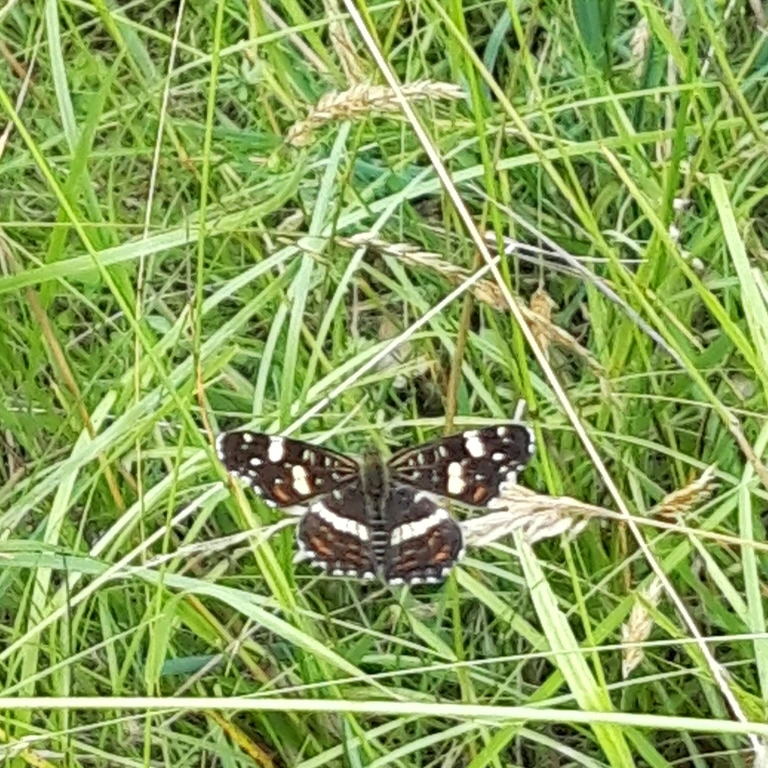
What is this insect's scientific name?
Araschnia levana
